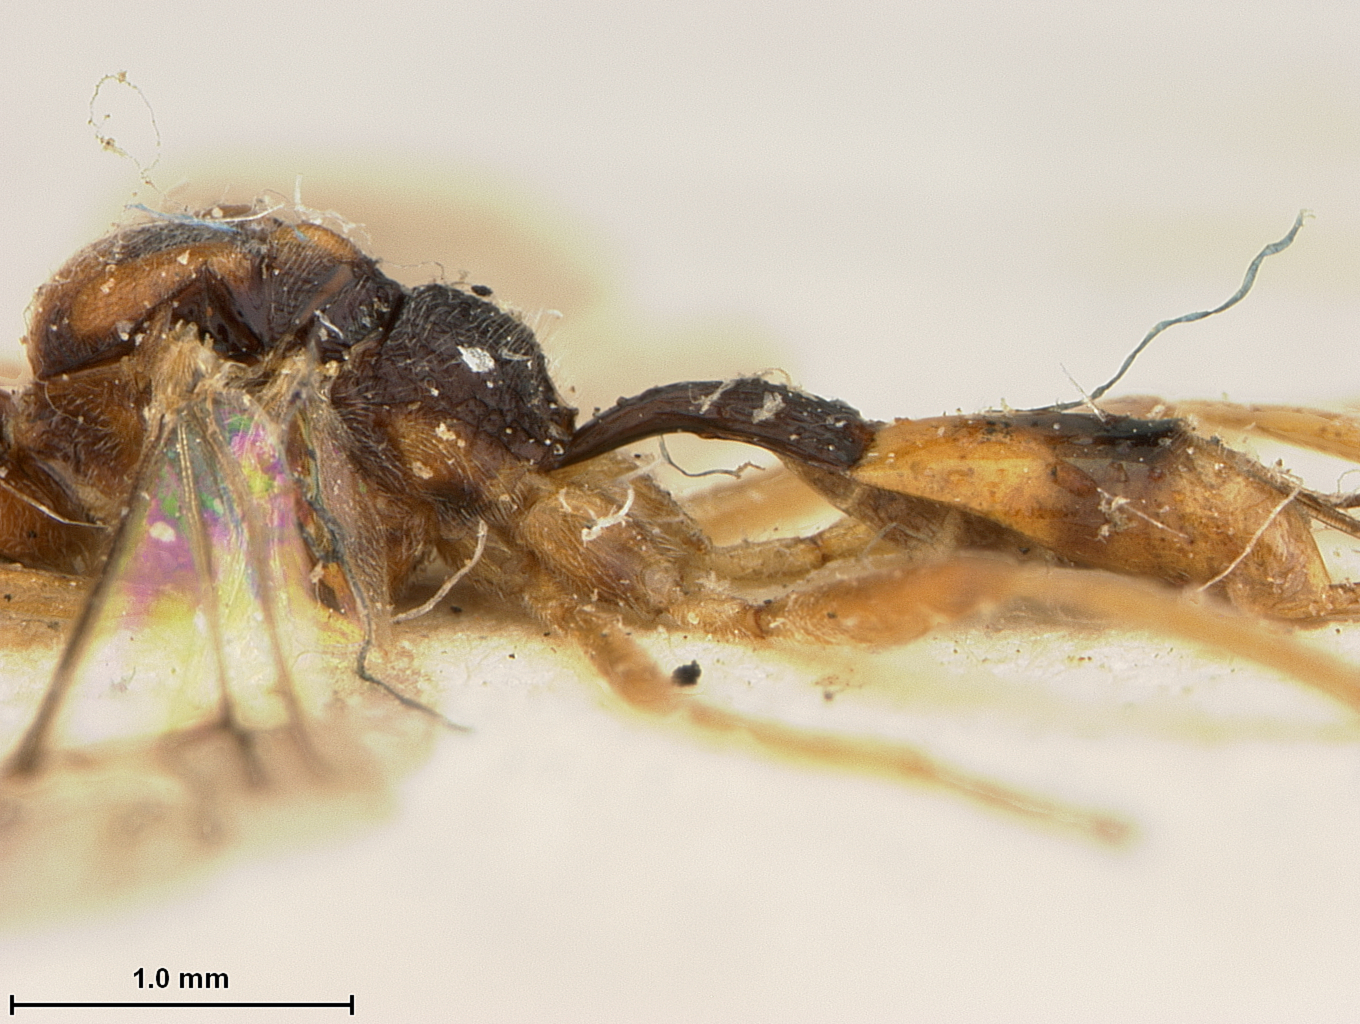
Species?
Meteorus japonicus
